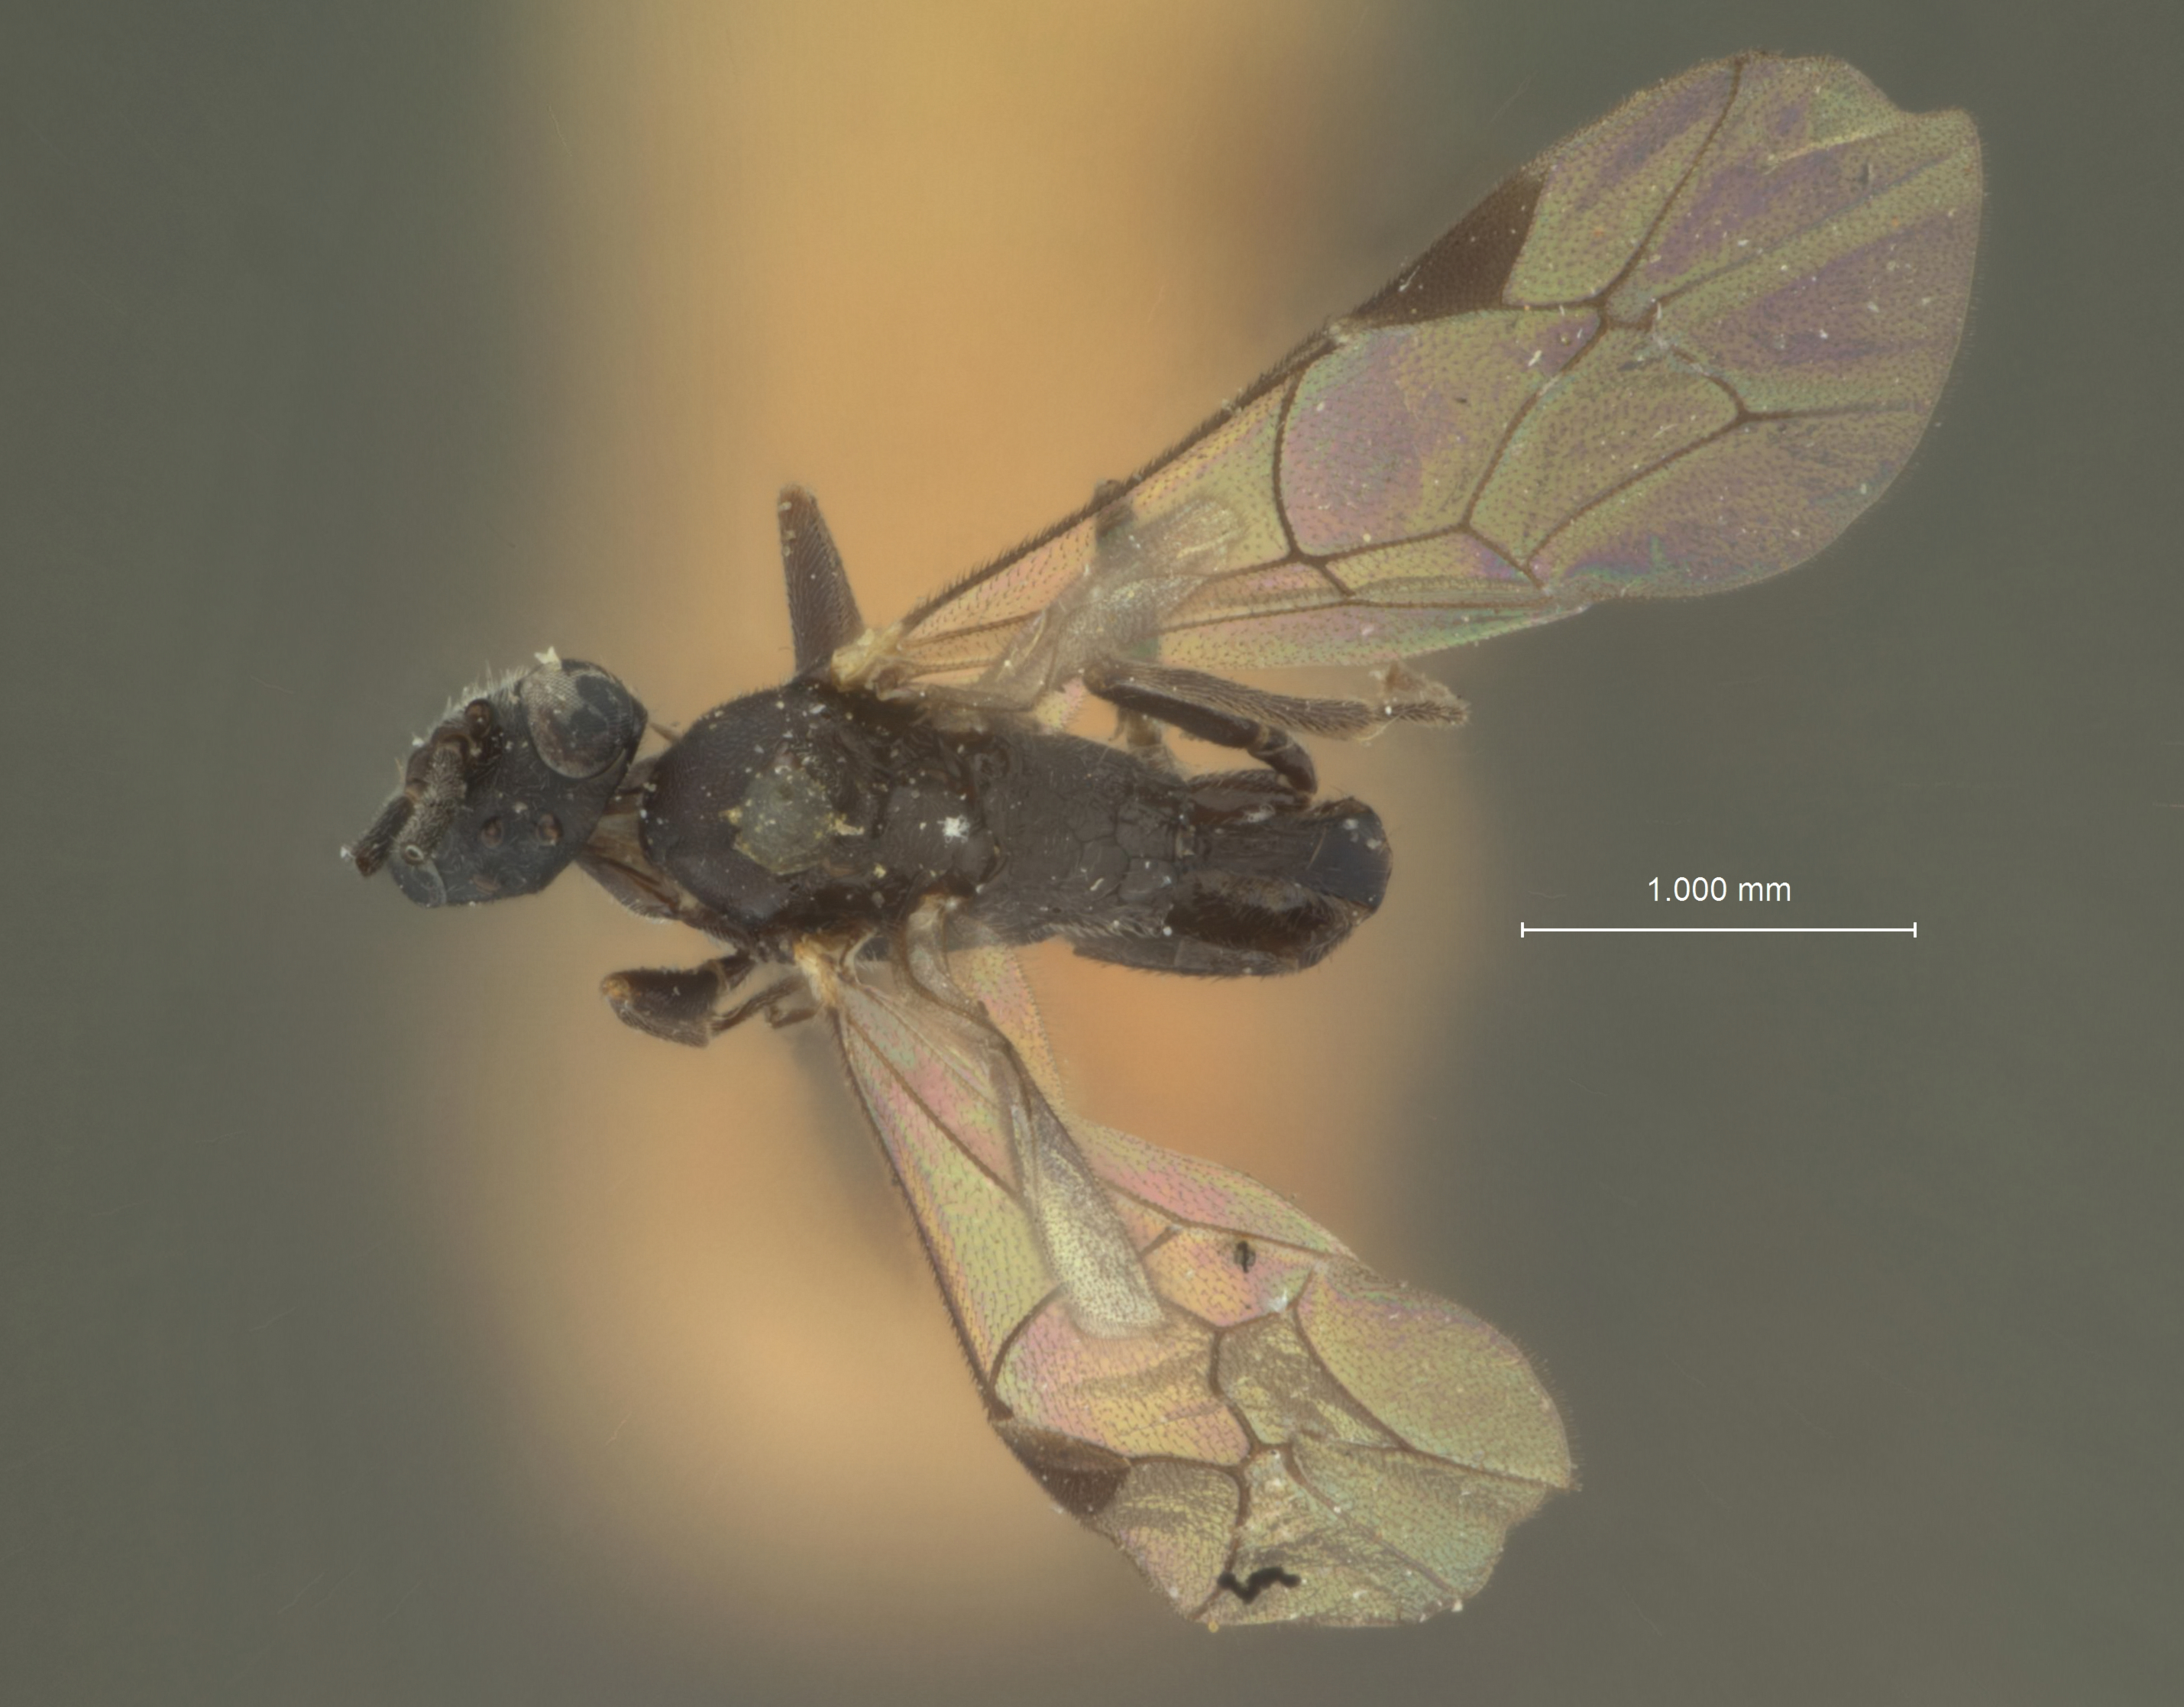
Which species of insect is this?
Atractodes yakutatensis
